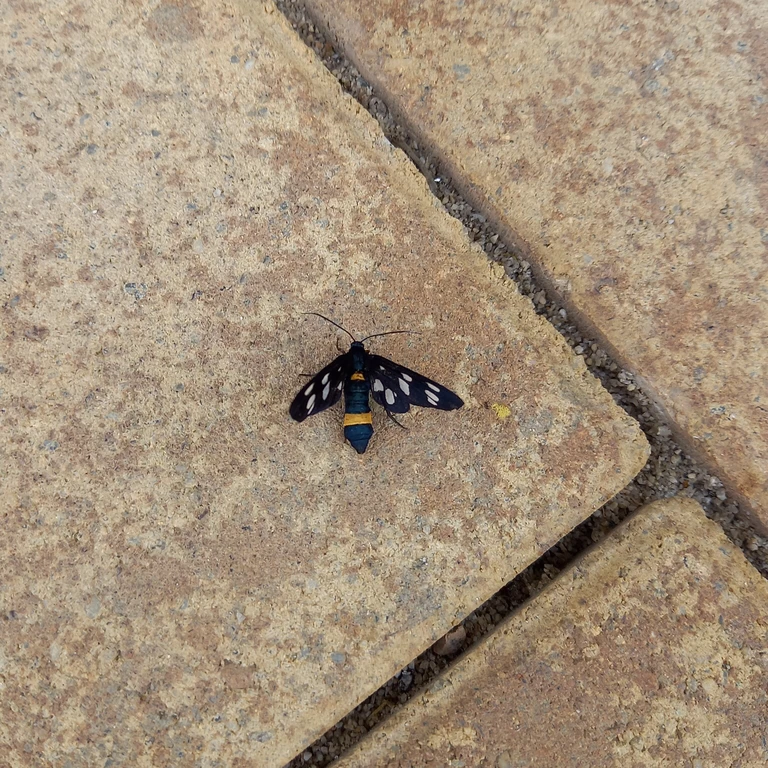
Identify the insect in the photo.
Amata phegea
